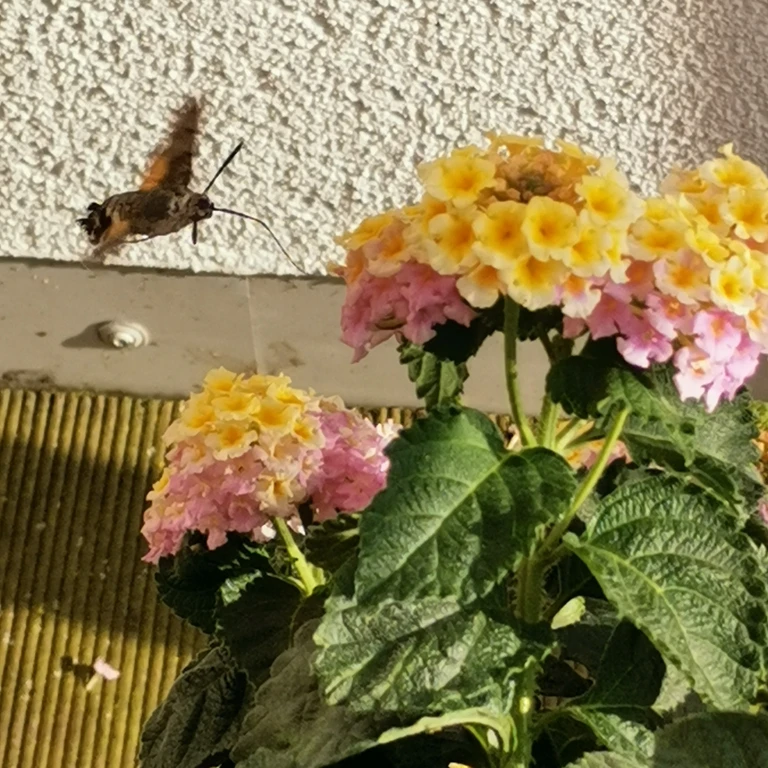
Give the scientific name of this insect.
Macroglossum stellatarum
